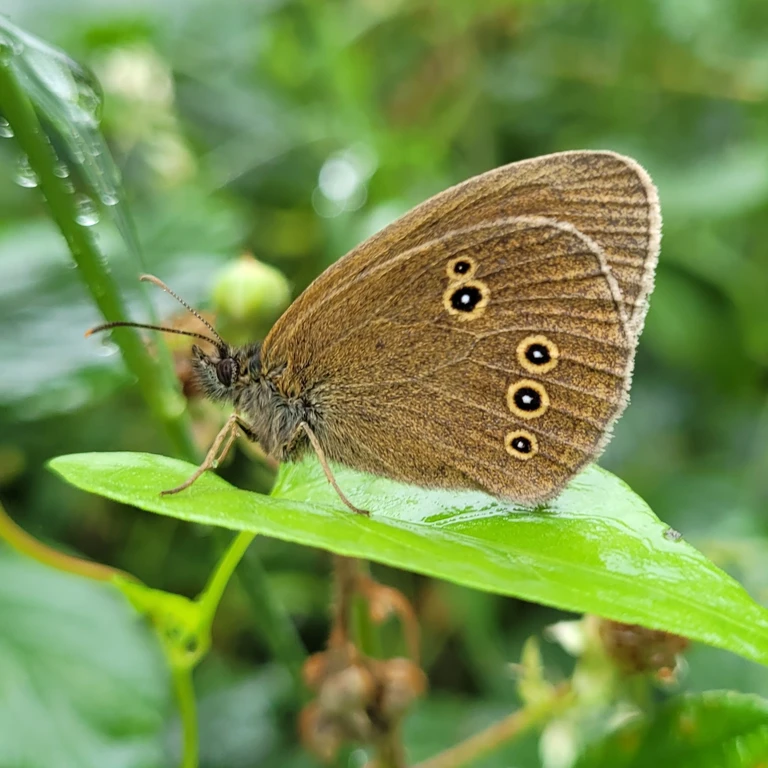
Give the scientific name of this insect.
Aphantopus hyperantus
